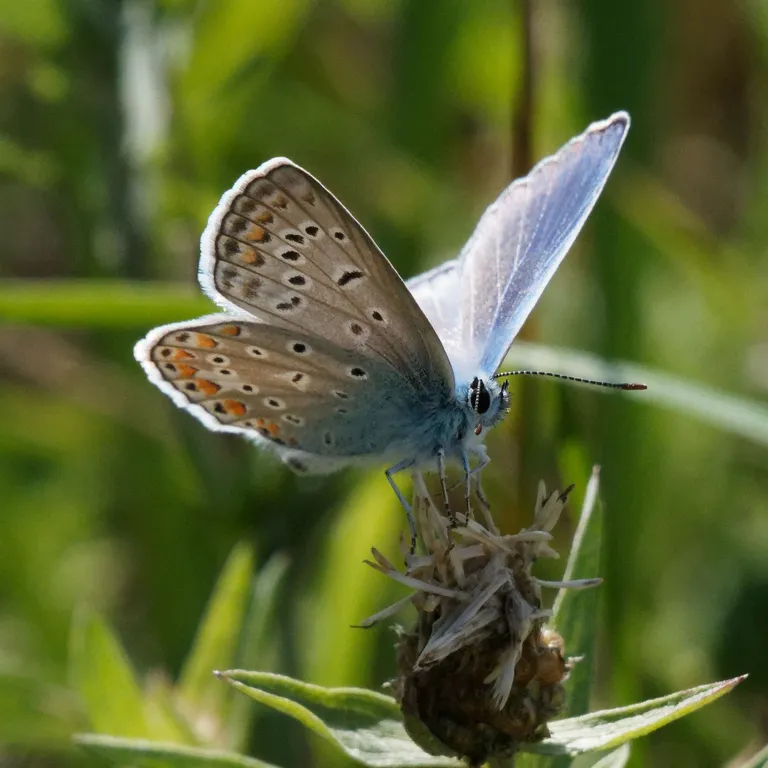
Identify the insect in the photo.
Polyommatus icarus
